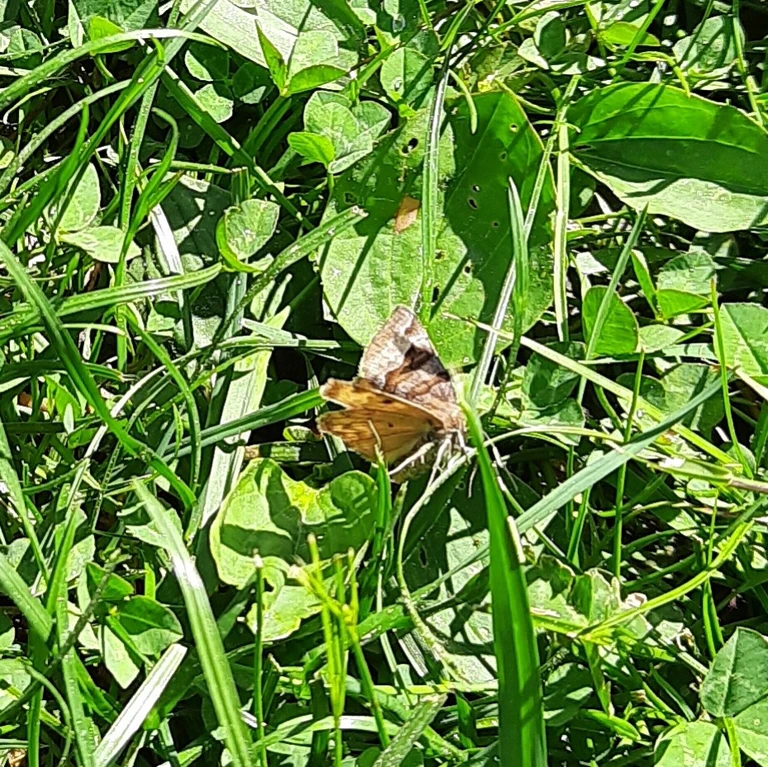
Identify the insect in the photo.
Euclidia glyphica
